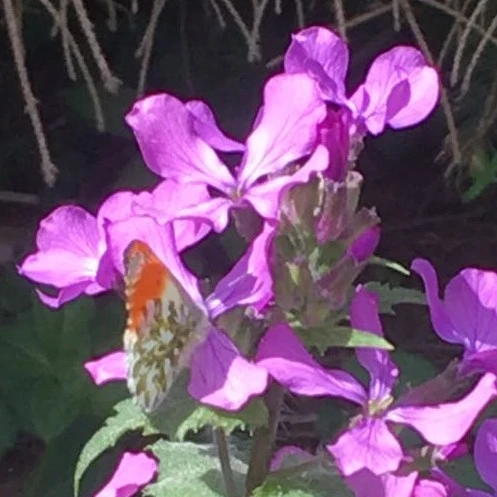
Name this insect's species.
Anthocharis cardamines
